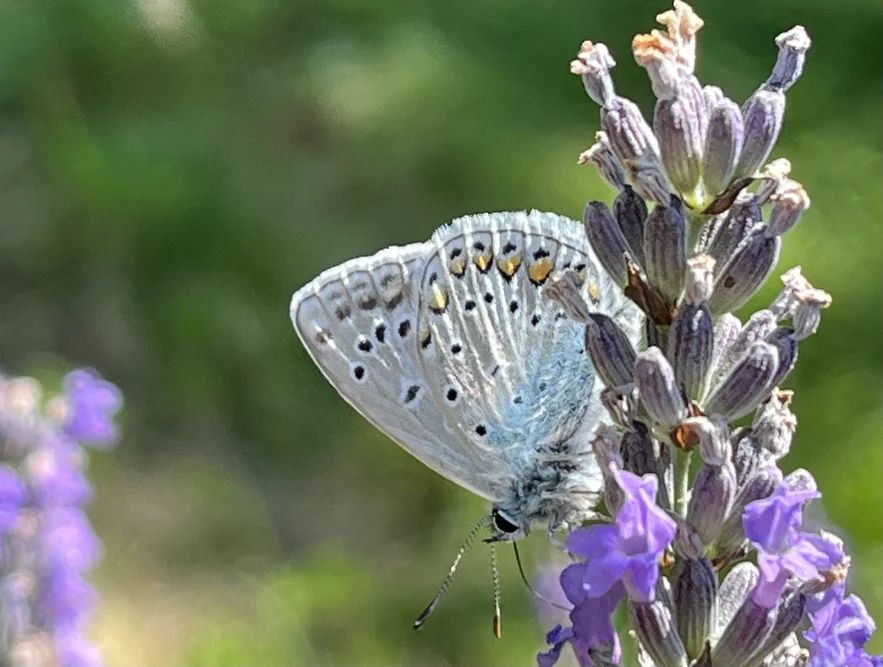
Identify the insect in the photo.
Polyommatus icarus
